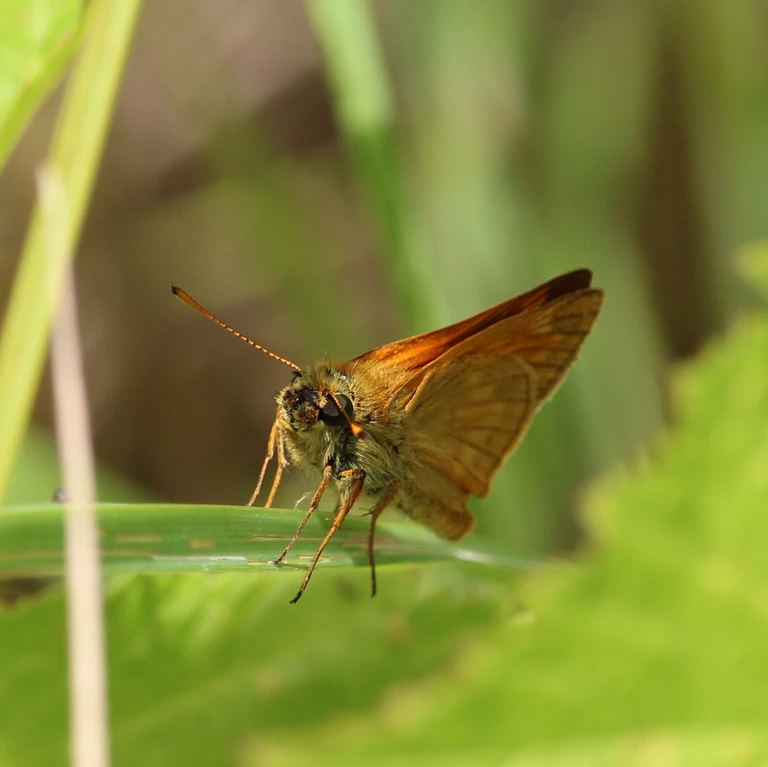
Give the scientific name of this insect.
Ochlodes sylvanus (also Ochlodes venata)
